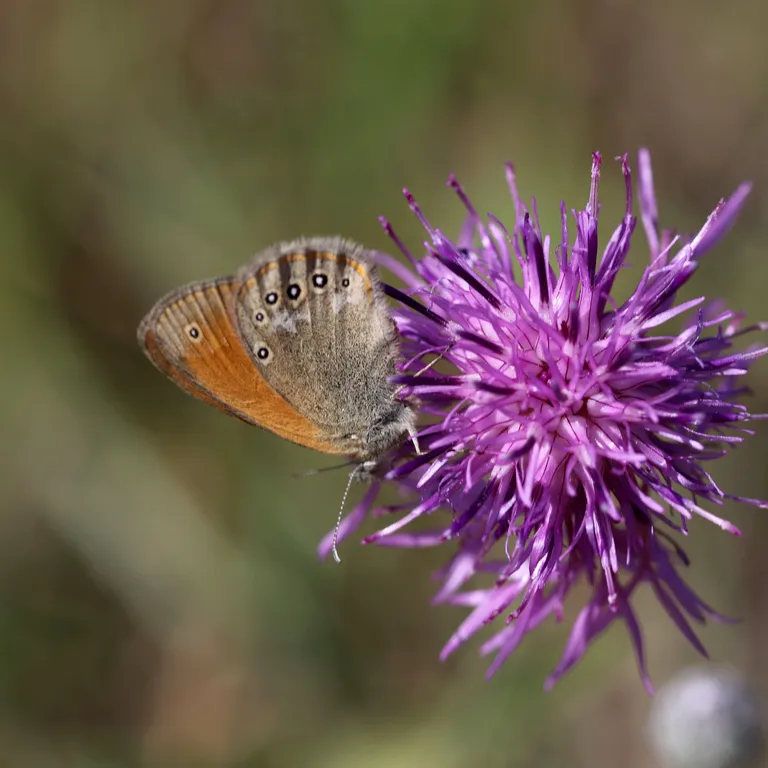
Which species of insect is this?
Coenonympha glycerion (also Coenonympha iphis)
